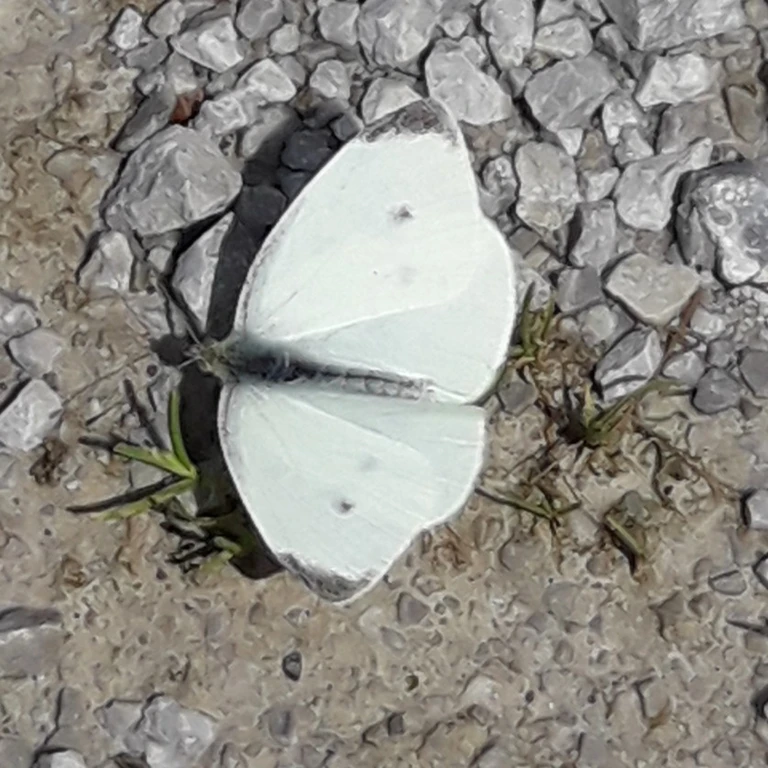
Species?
Pieris rapae
